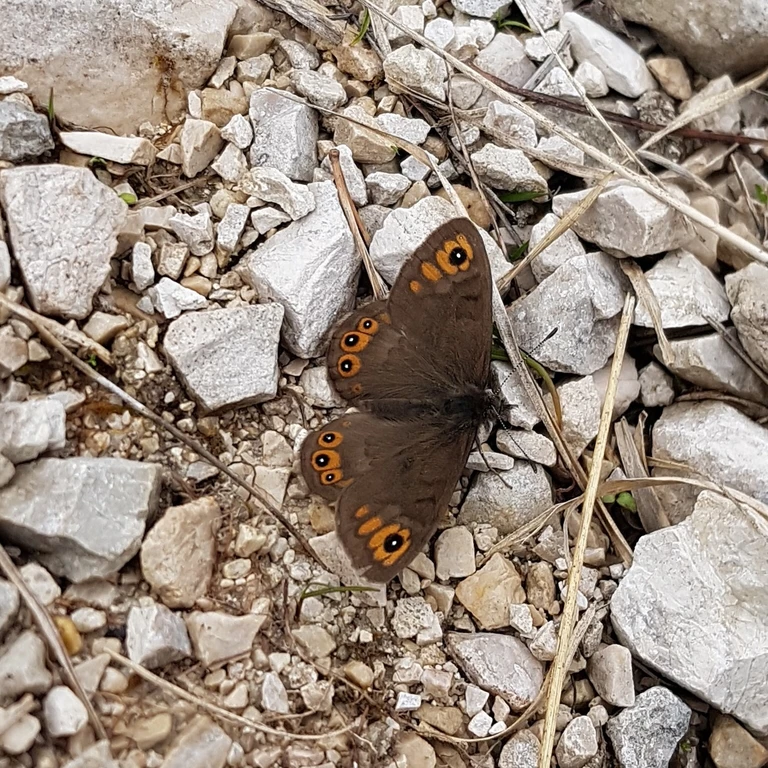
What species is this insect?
Lasiommata petropolitana (also Pararge petropolitana)
